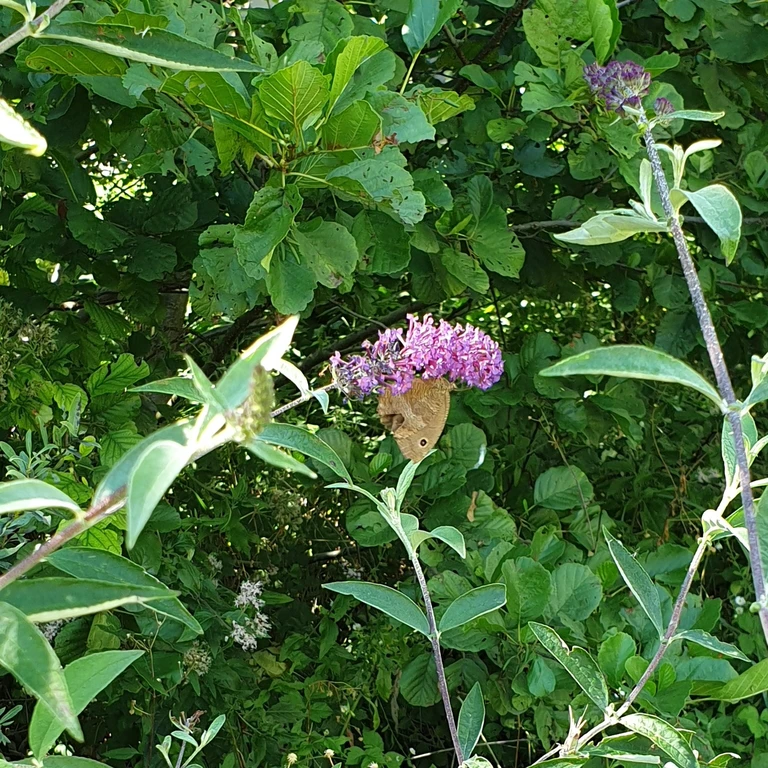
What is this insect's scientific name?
Minois dryas
